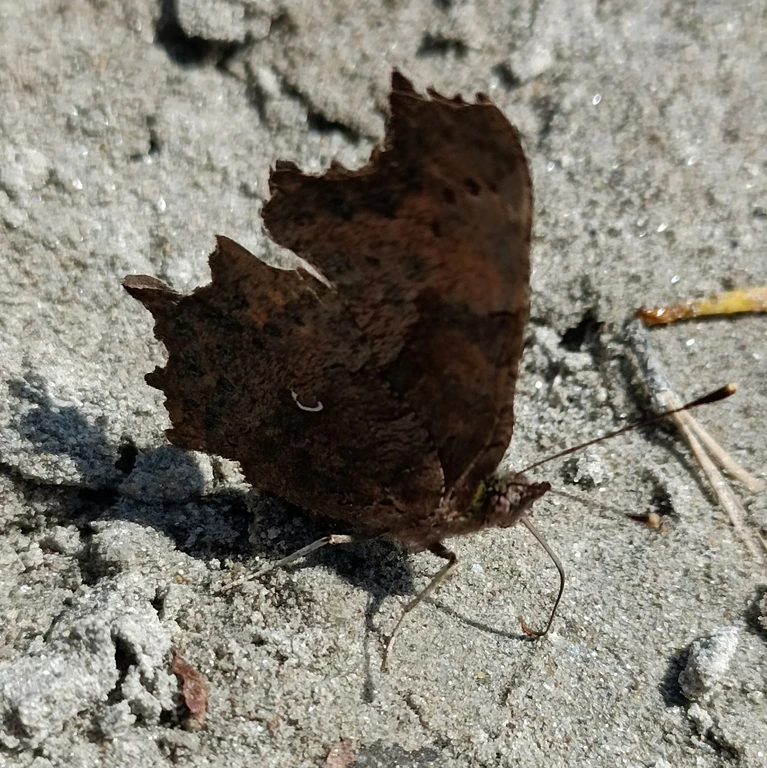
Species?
Polygonia c-album
